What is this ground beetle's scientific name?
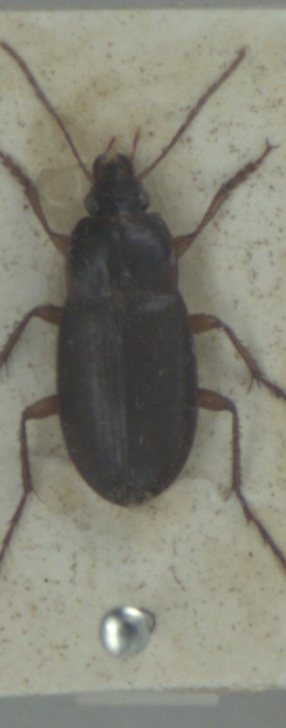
Calathus ambiguus
